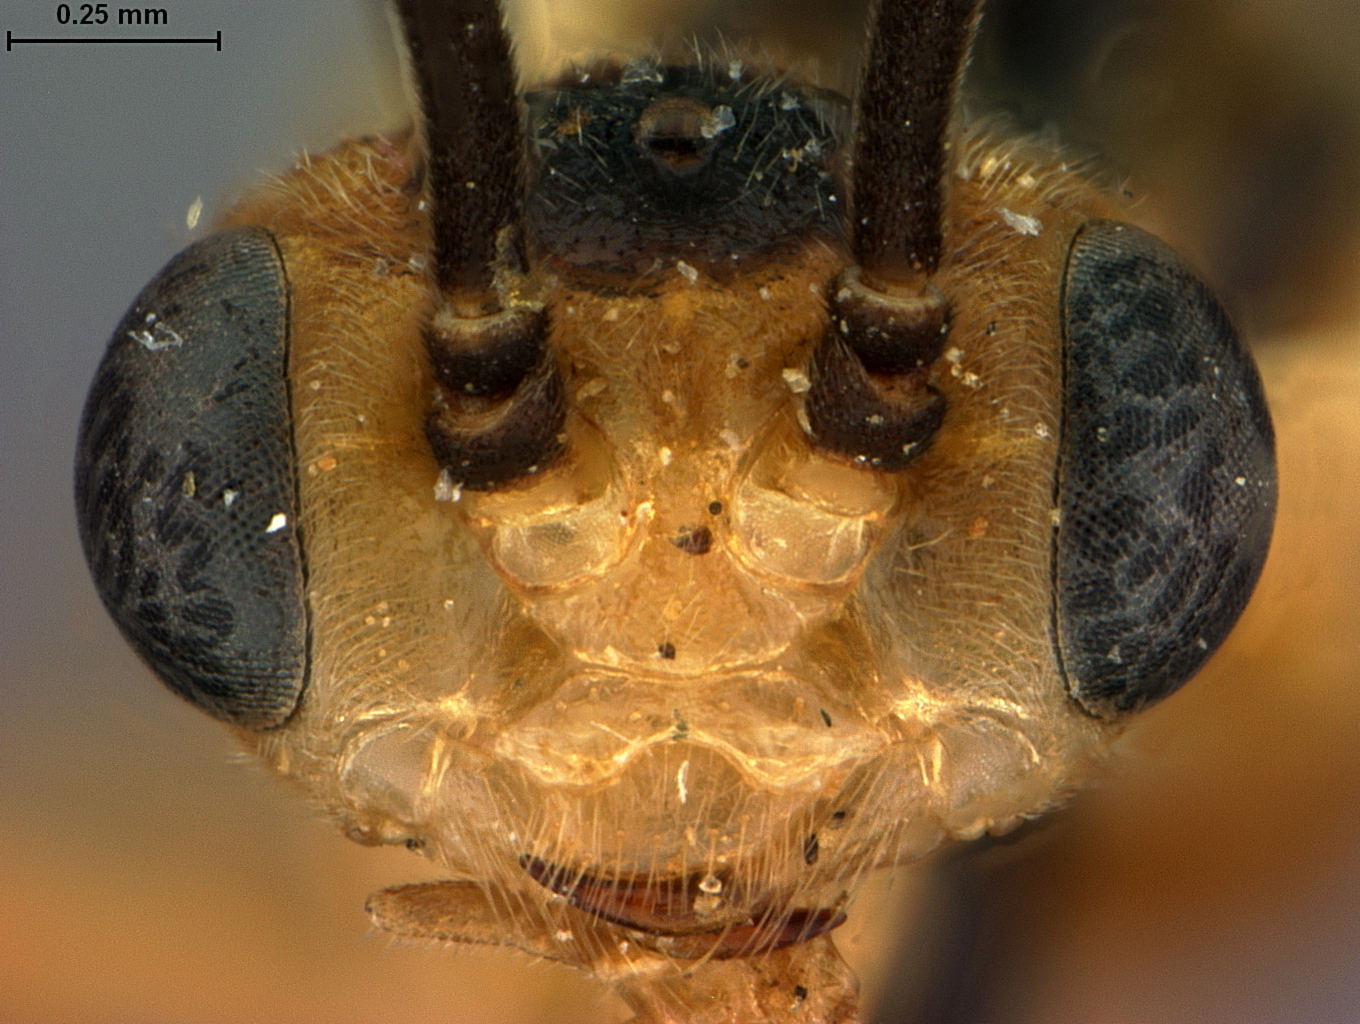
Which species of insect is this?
Nematus lipovskyi
